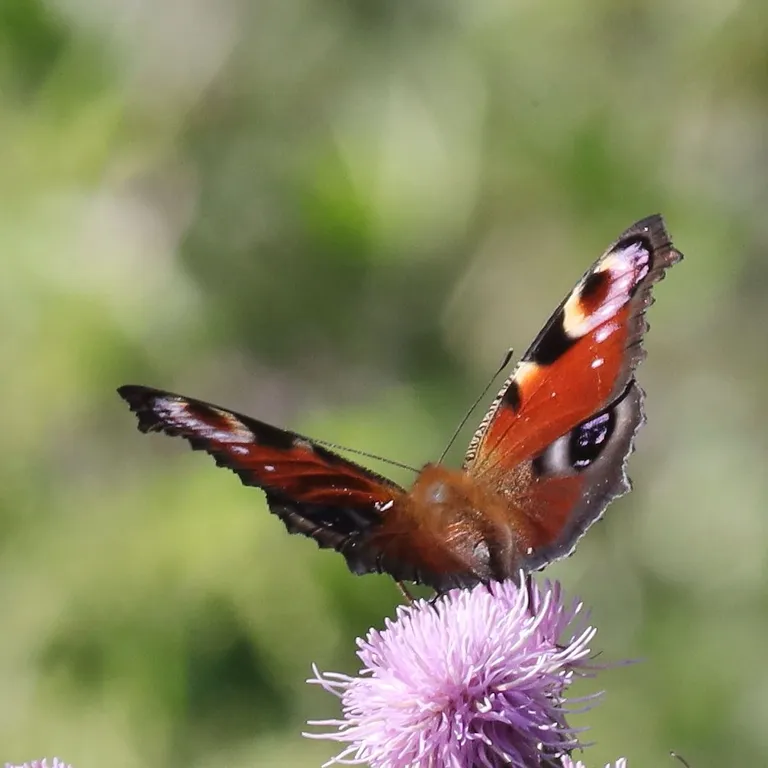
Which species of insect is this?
Aglais io
